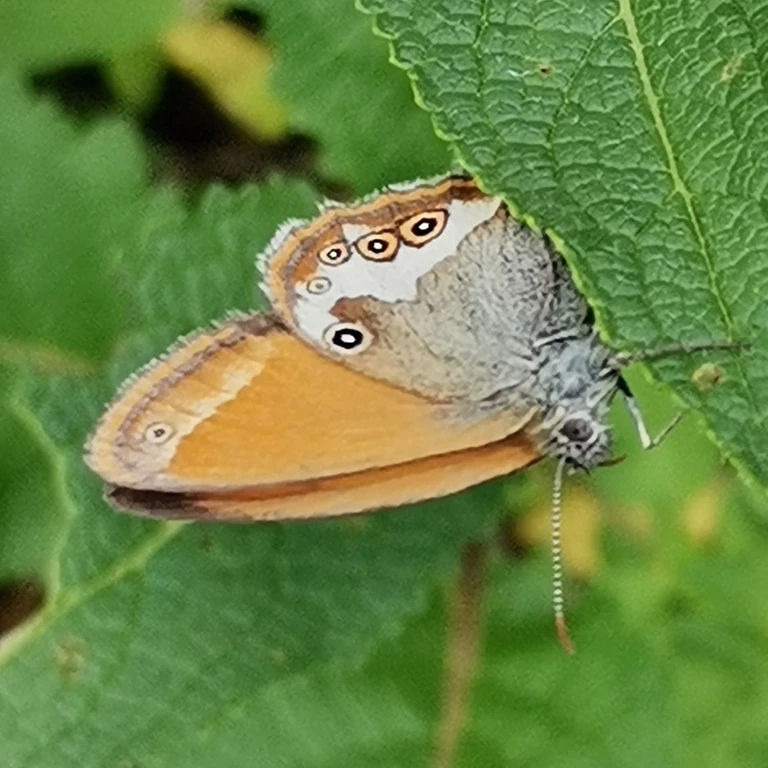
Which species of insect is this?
Coenonympha arcania
